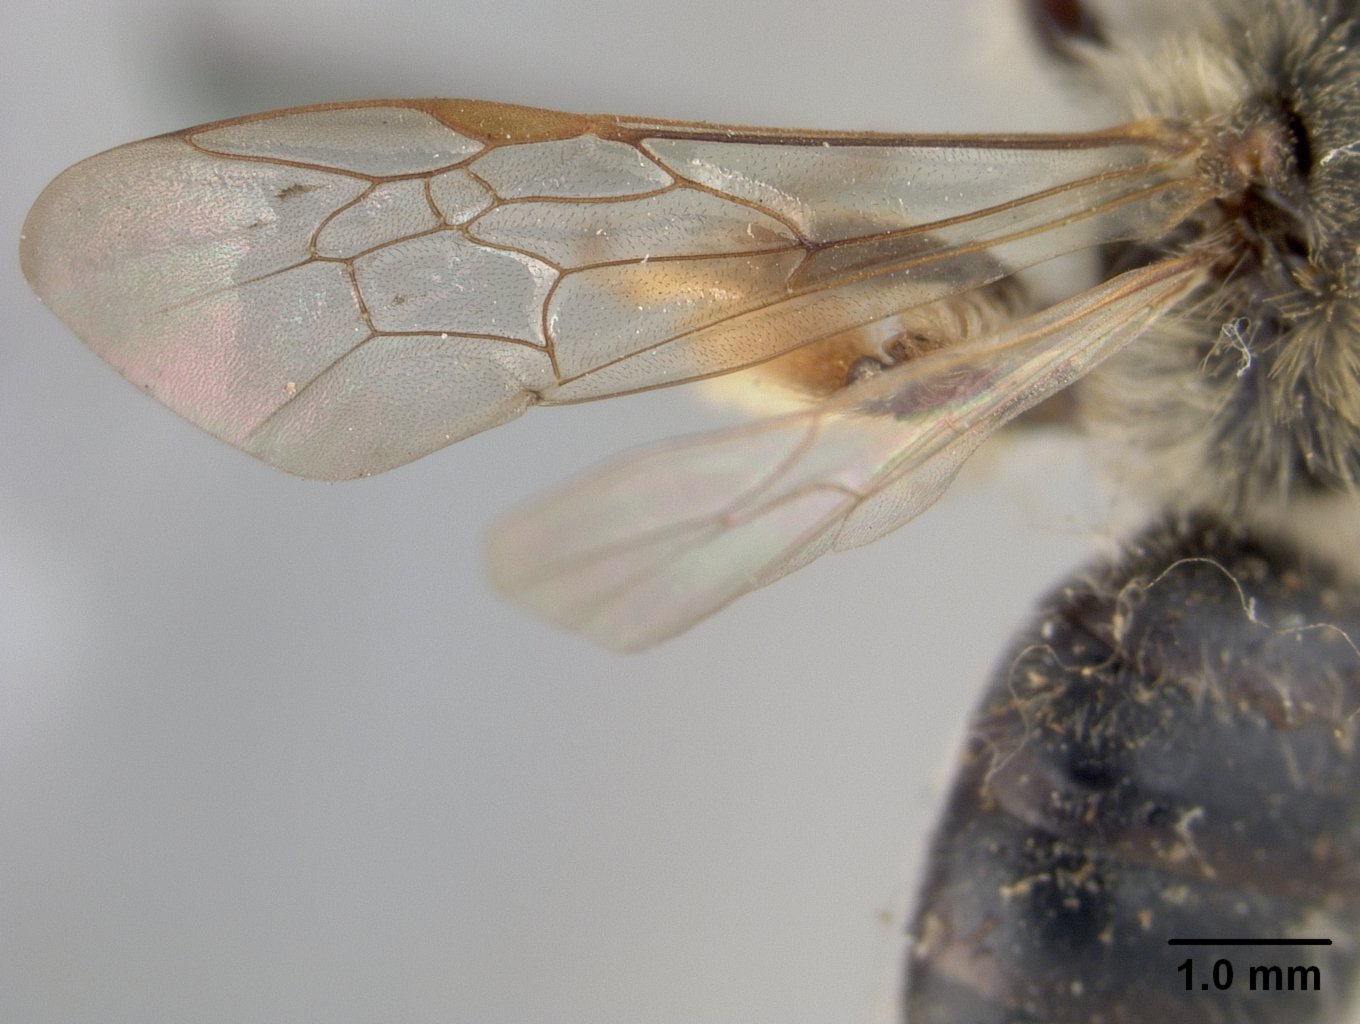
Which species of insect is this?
Andrena rufosignata
